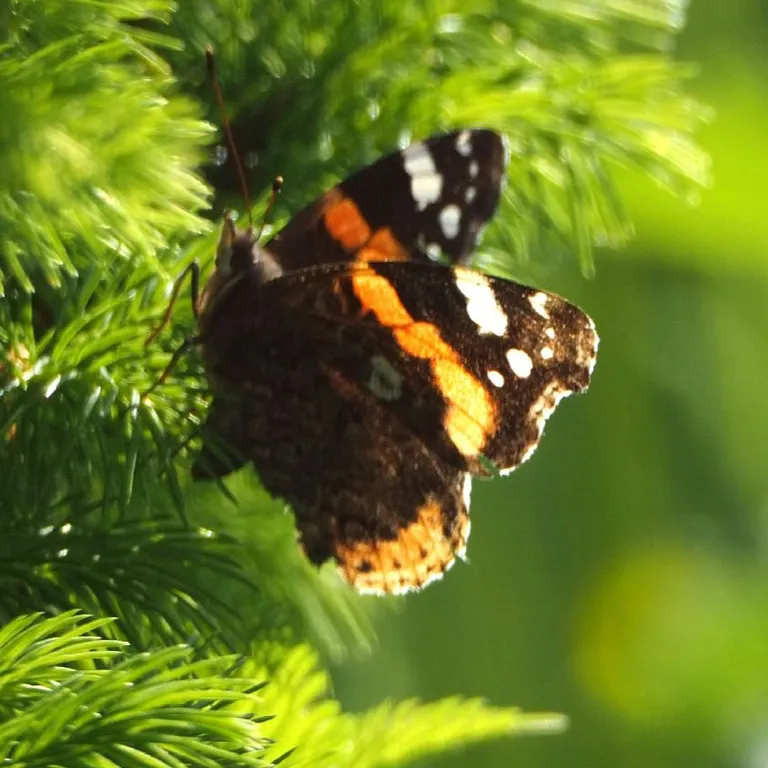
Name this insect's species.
Vanessa atalanta
